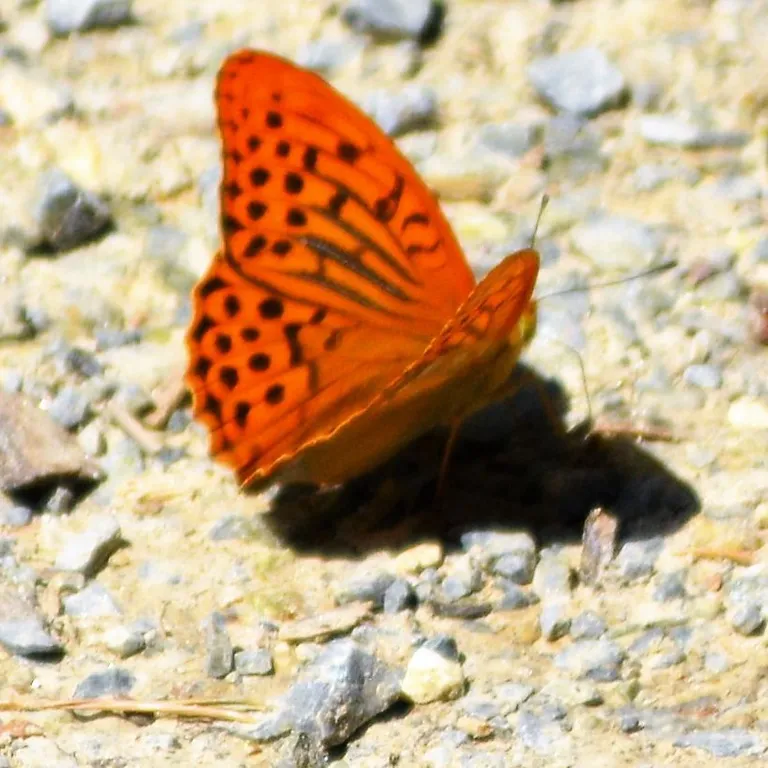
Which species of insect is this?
Argynnis paphia
